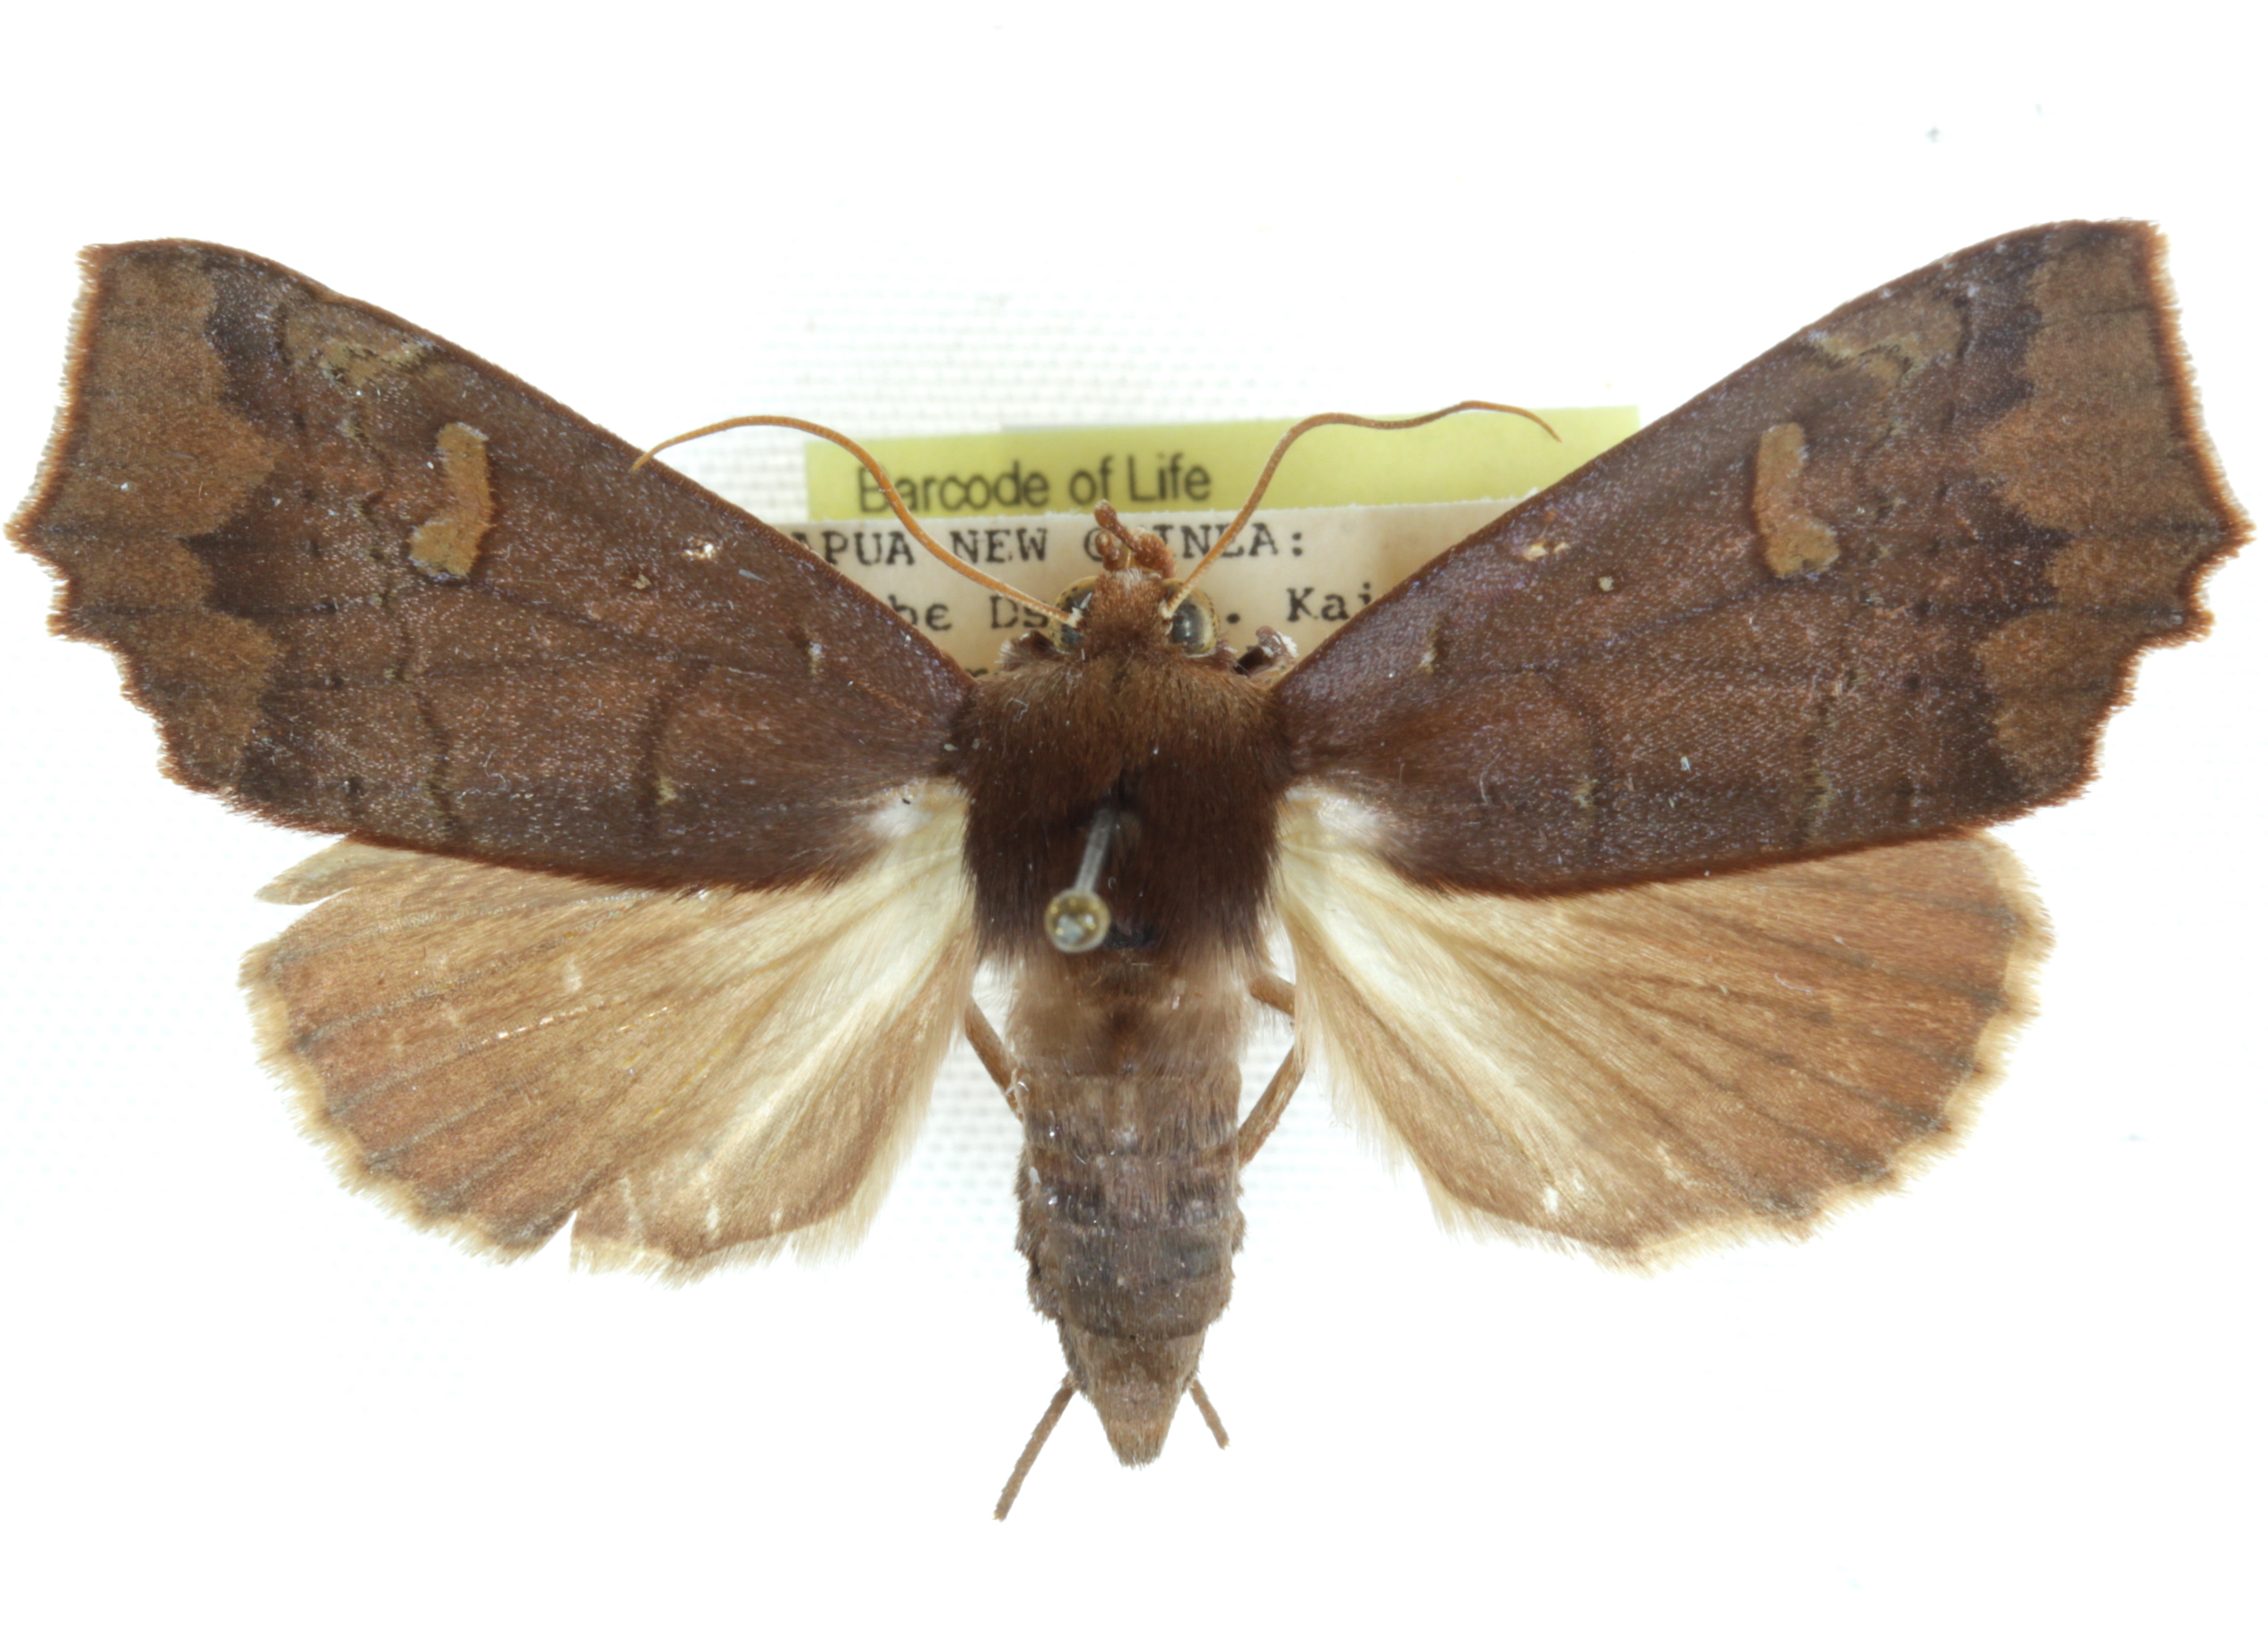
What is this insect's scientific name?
Lineopalpa rufa
